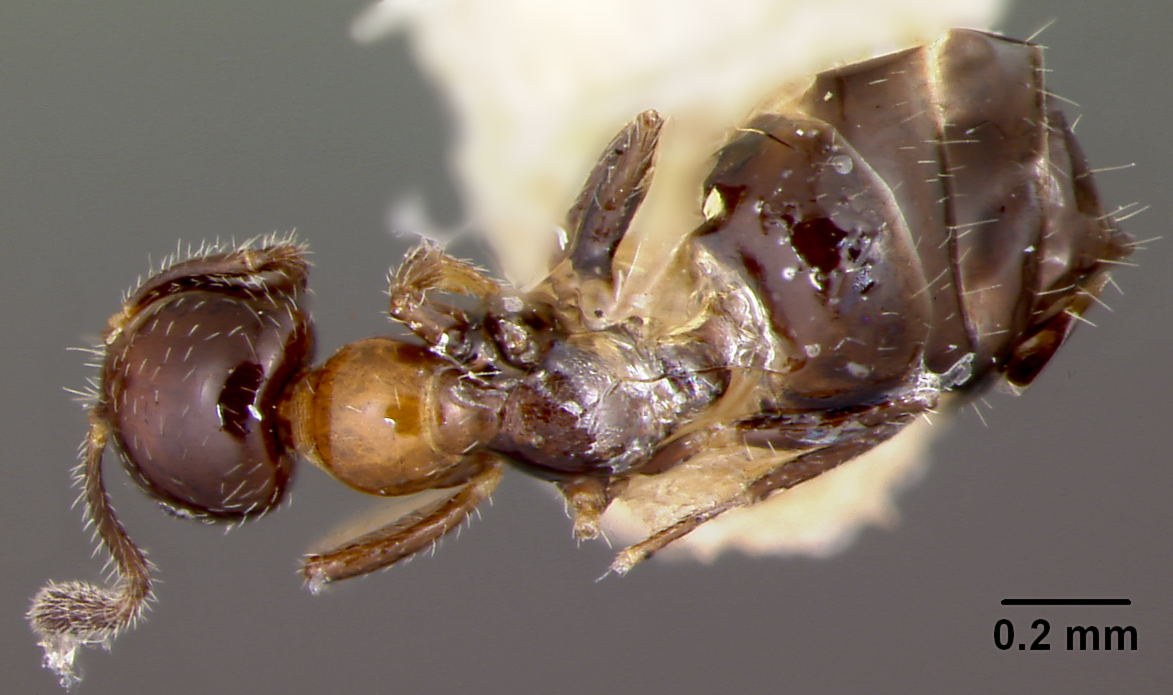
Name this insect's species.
Myrmelachista mexicana
